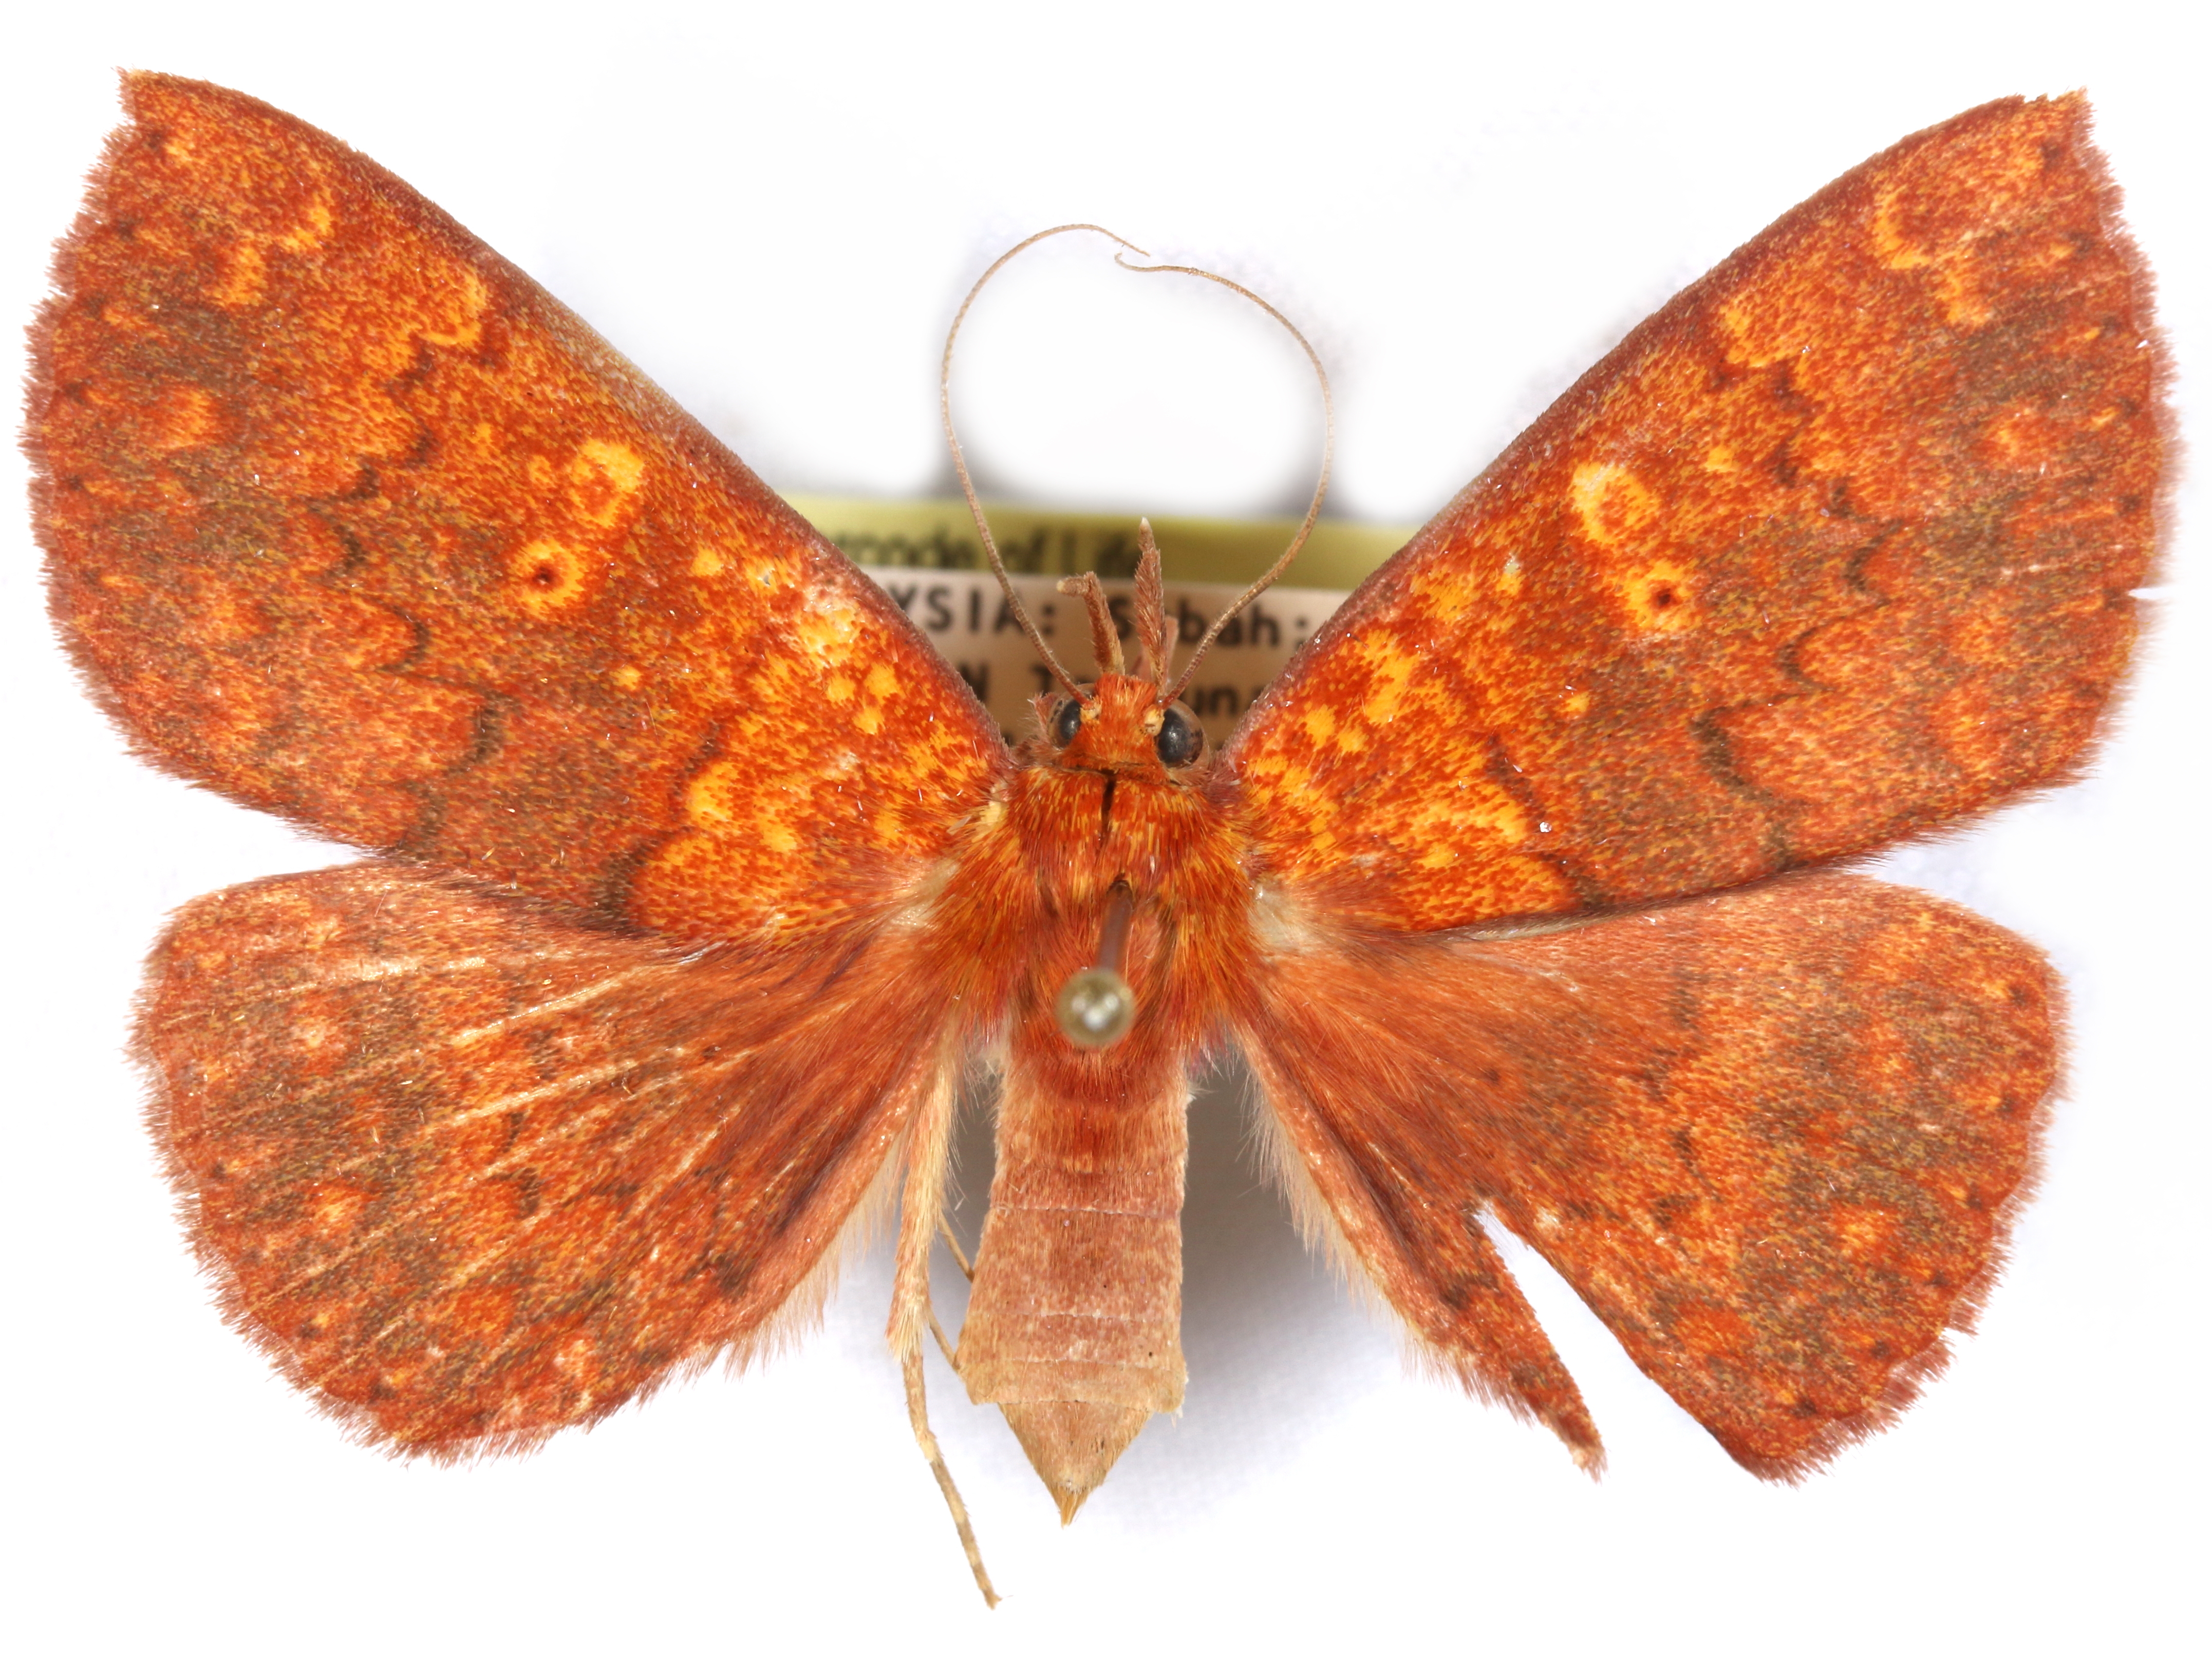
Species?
Singara diversalis
